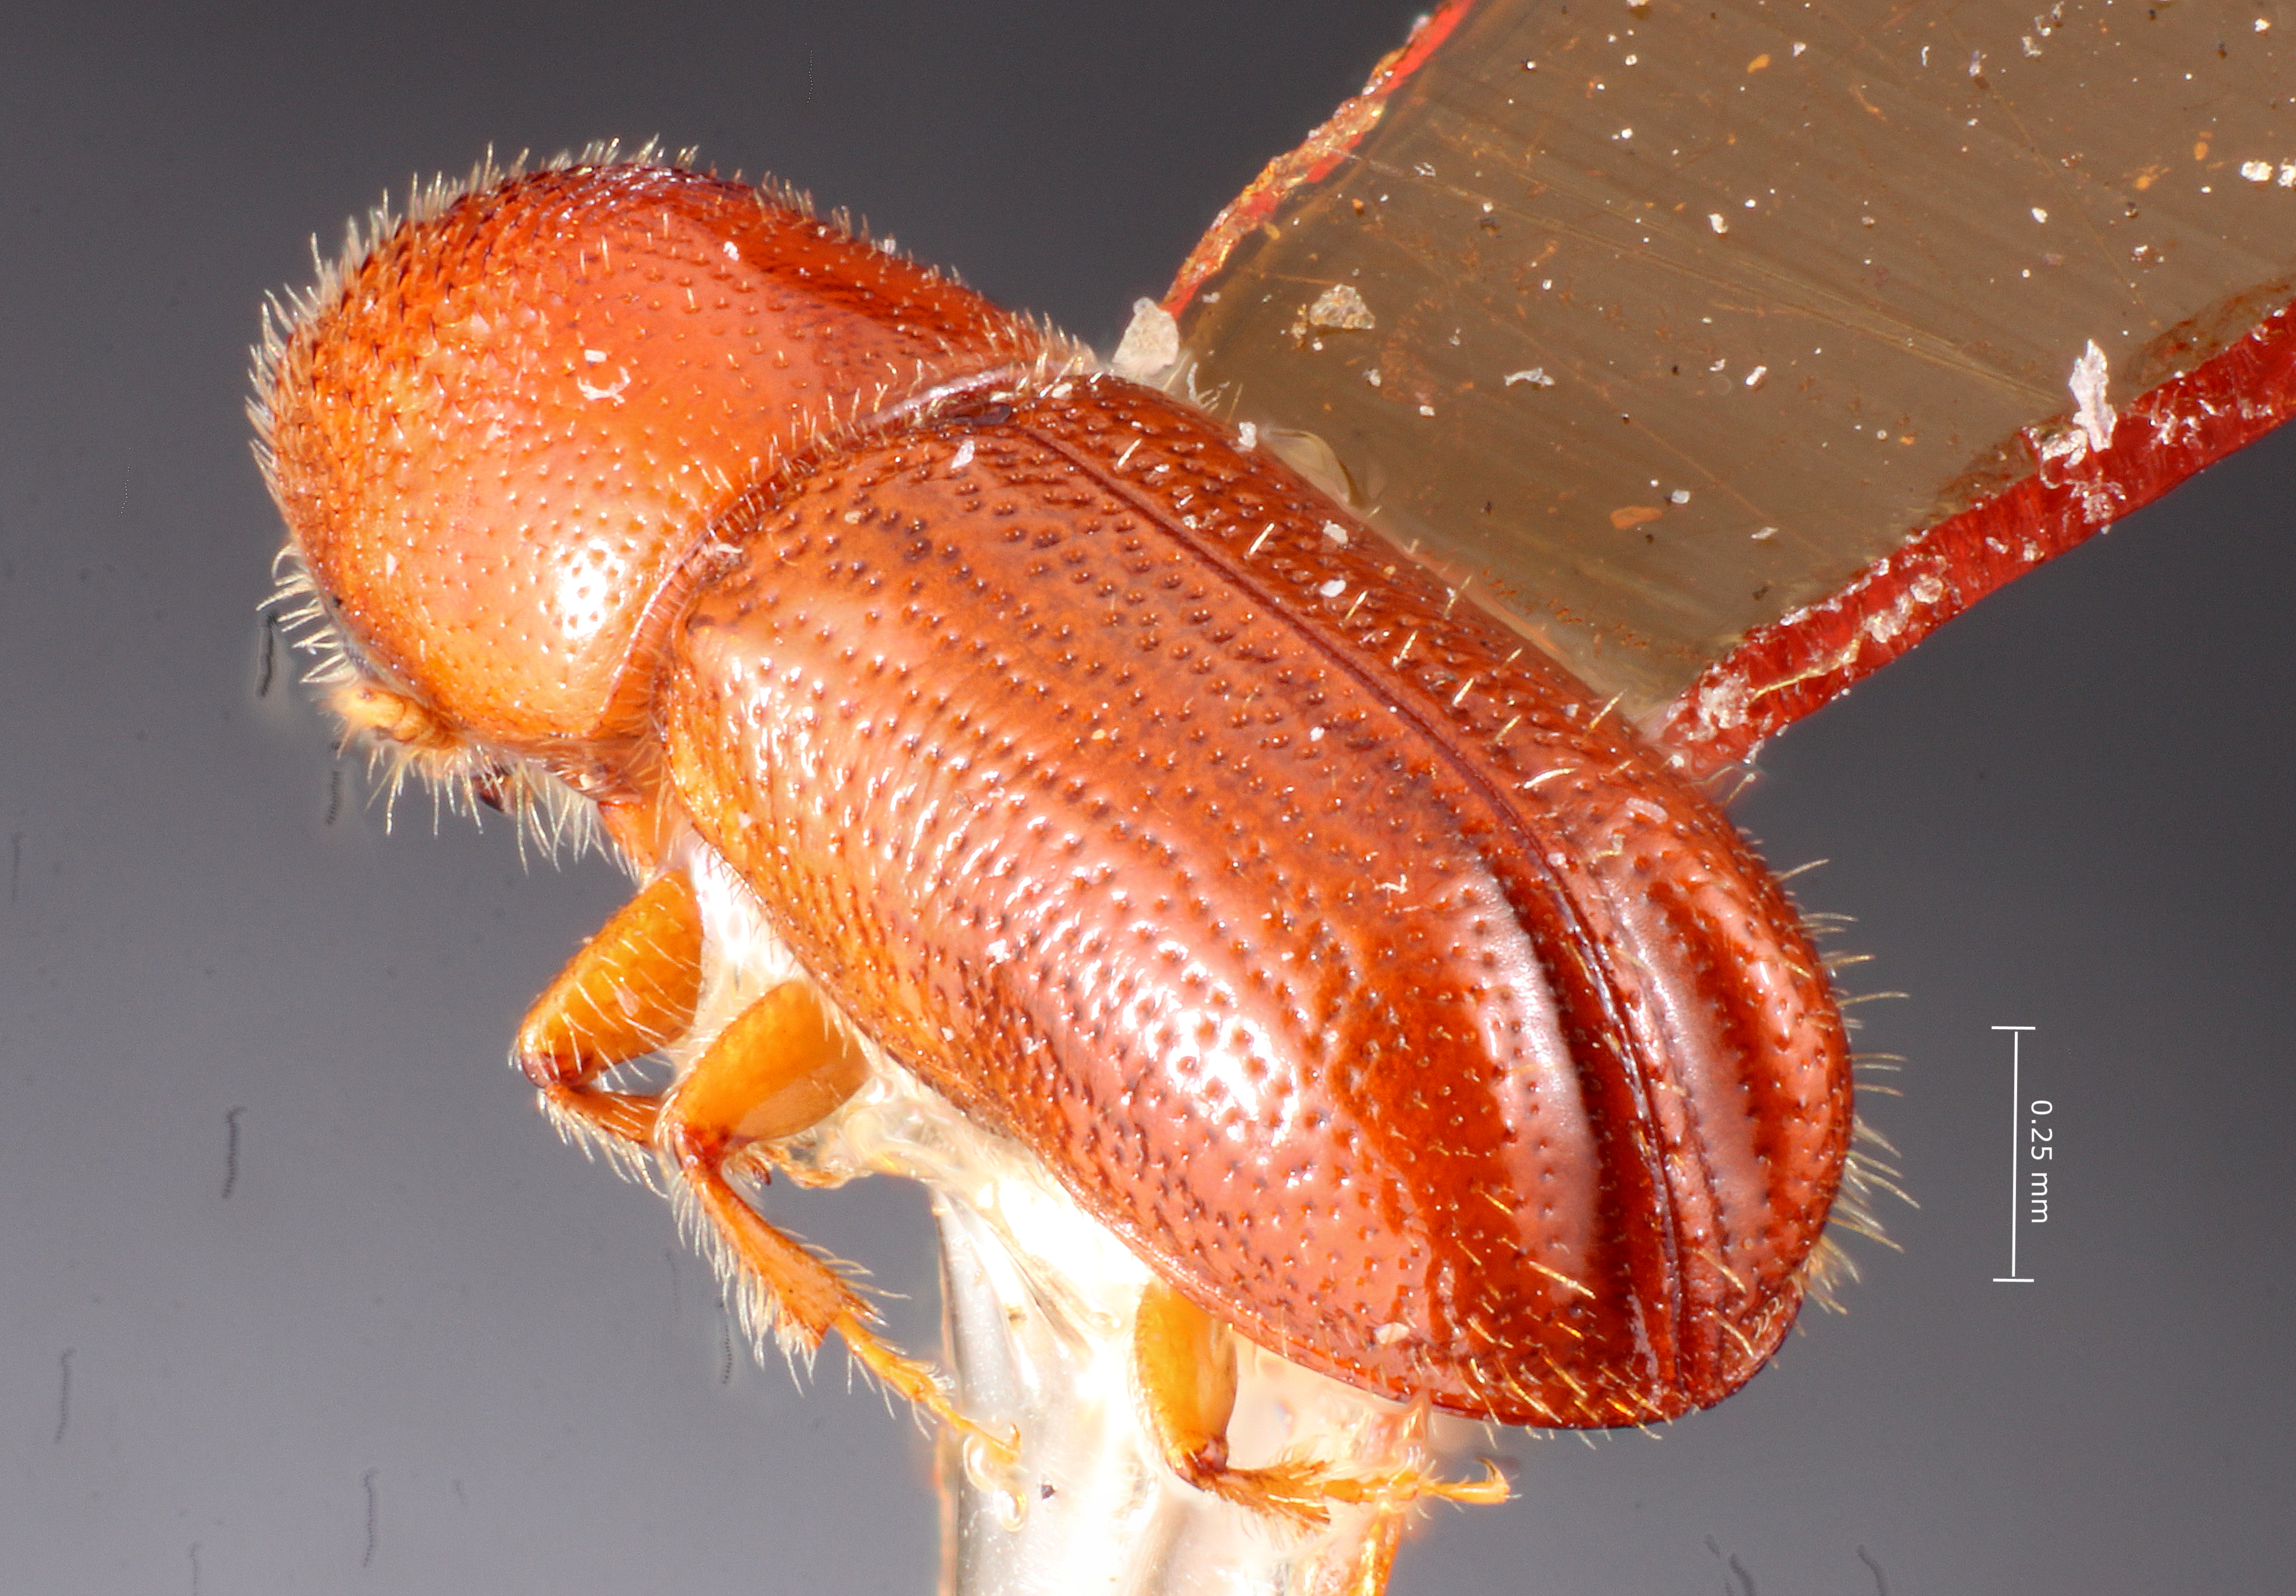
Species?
Pityophthorus clarus
